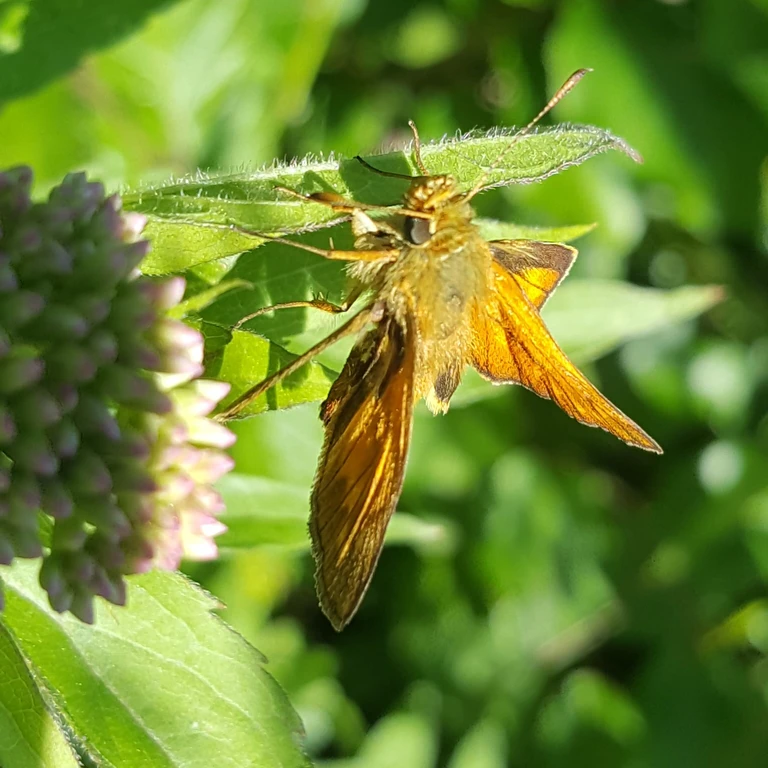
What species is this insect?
Ochlodes sylvanus (also Ochlodes venata)
